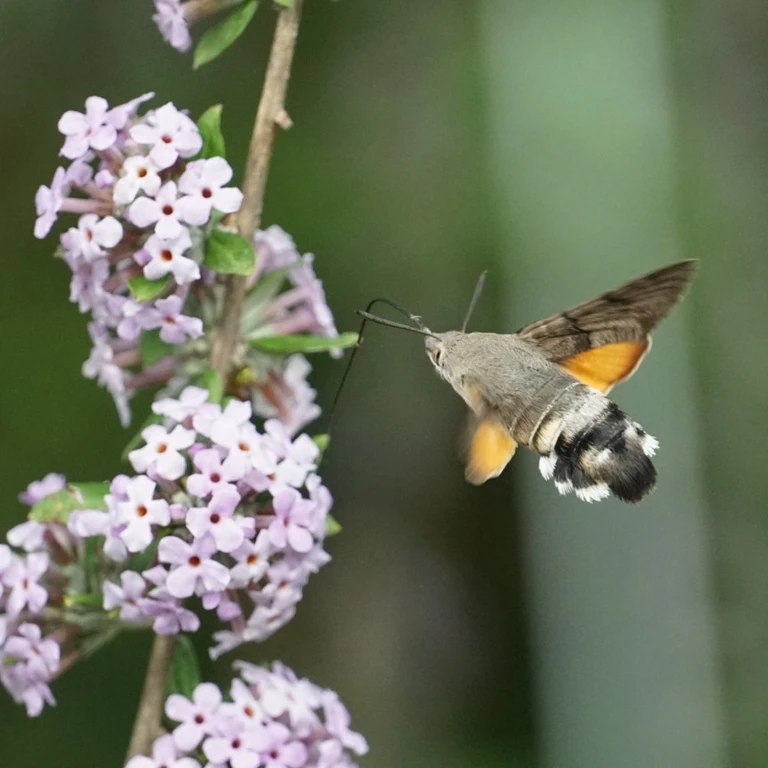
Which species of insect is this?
Macroglossum stellatarum
